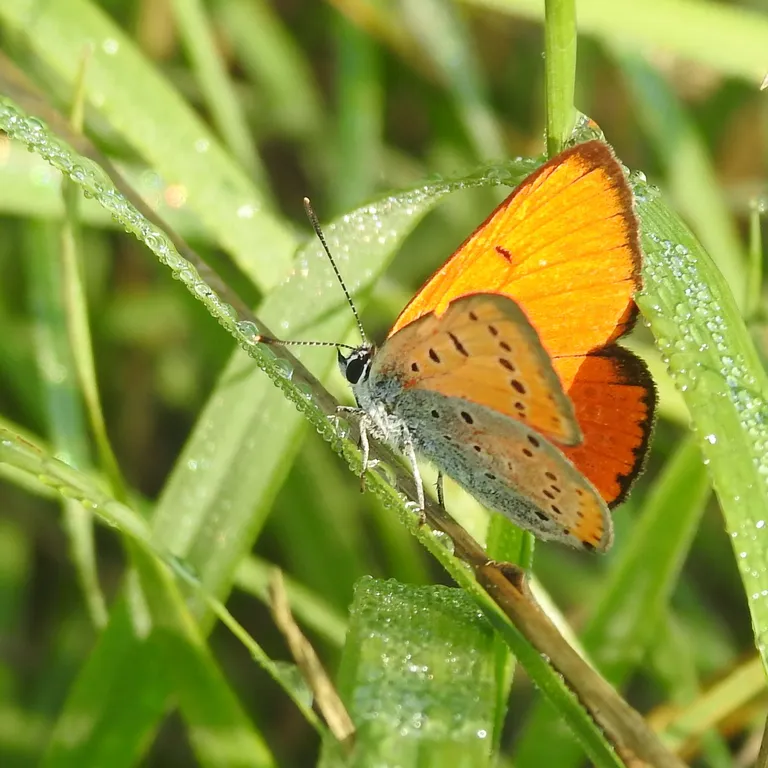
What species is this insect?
Lycaena dispar
